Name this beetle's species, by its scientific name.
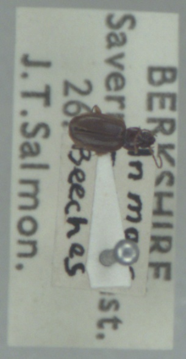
Trechus obtusus
